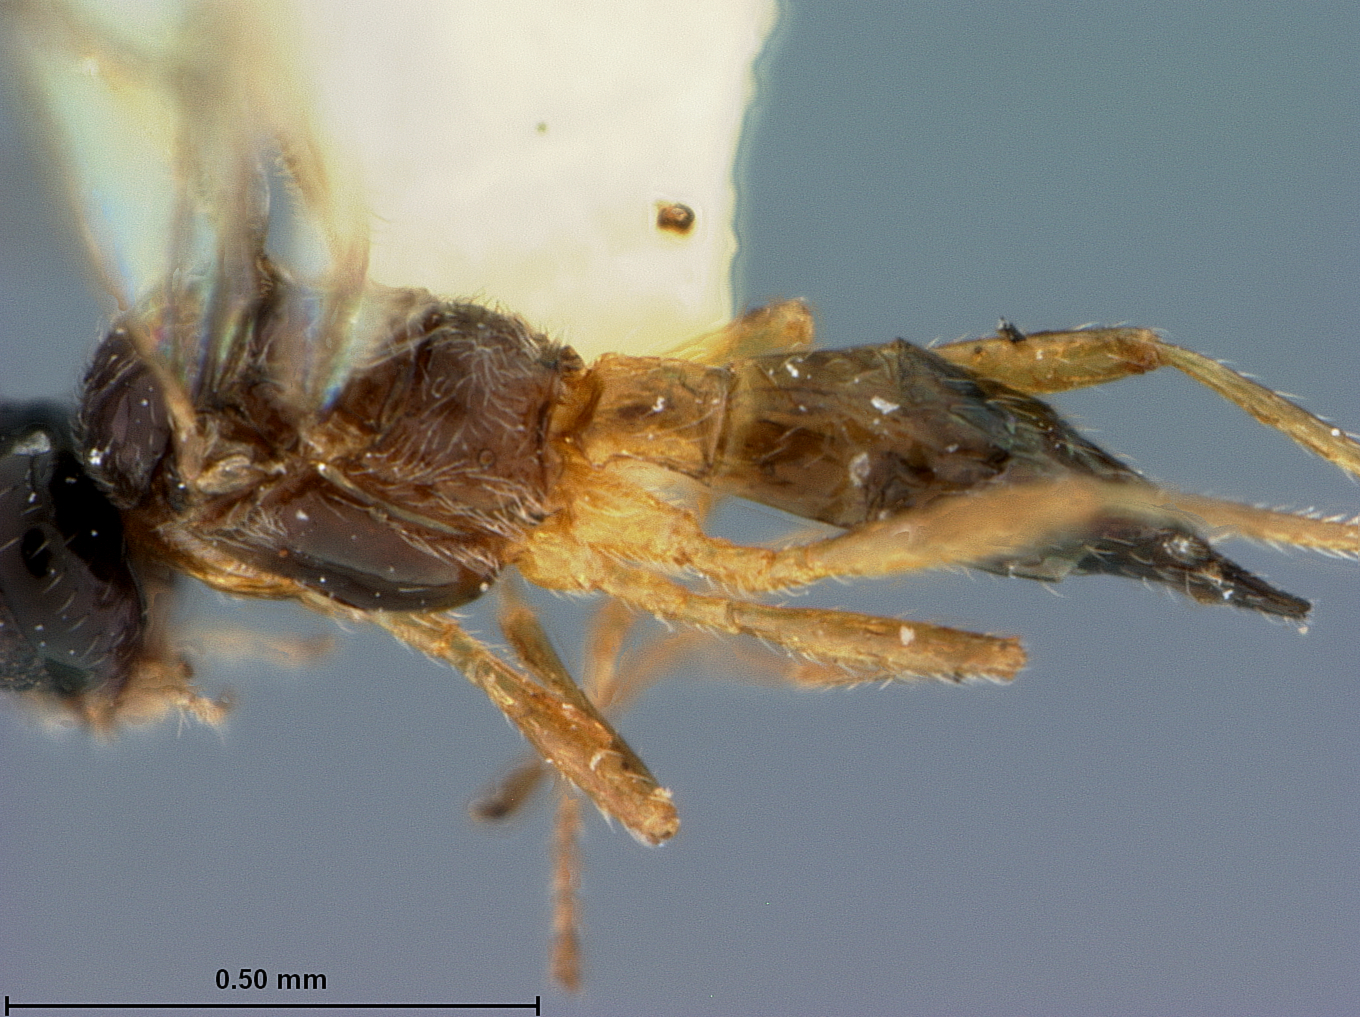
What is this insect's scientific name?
Praon pakistanum
